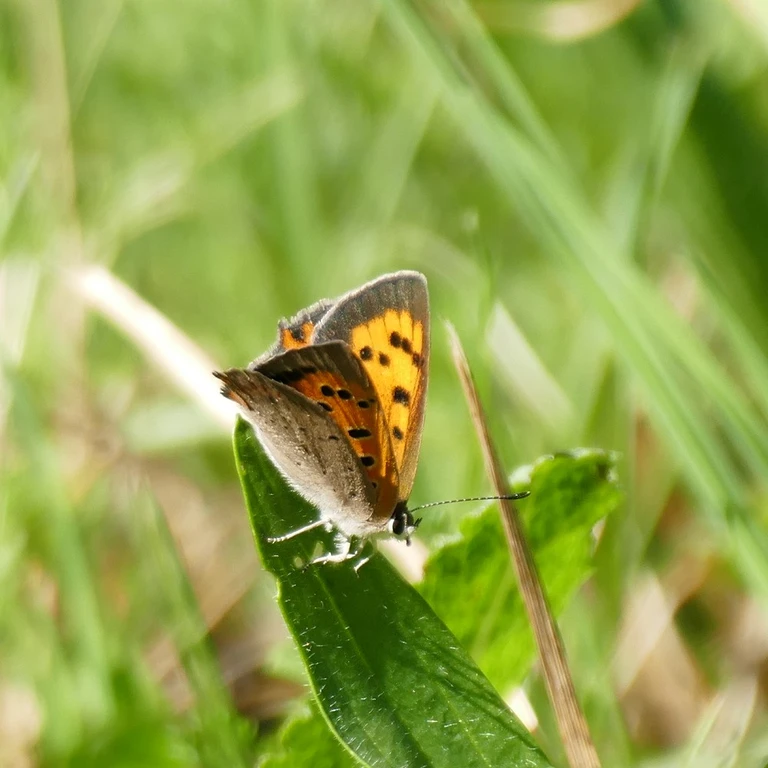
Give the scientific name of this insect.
Lycaena phlaeas
